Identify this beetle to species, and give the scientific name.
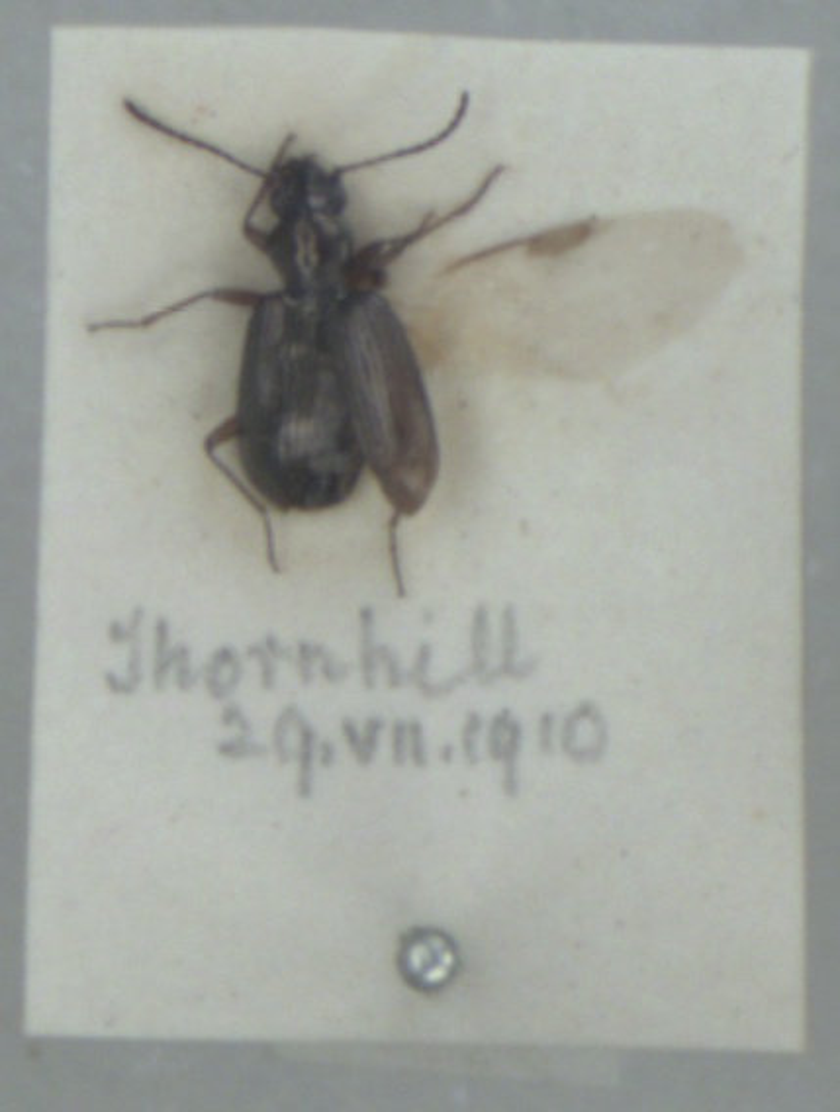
Bembidion punctulatum
